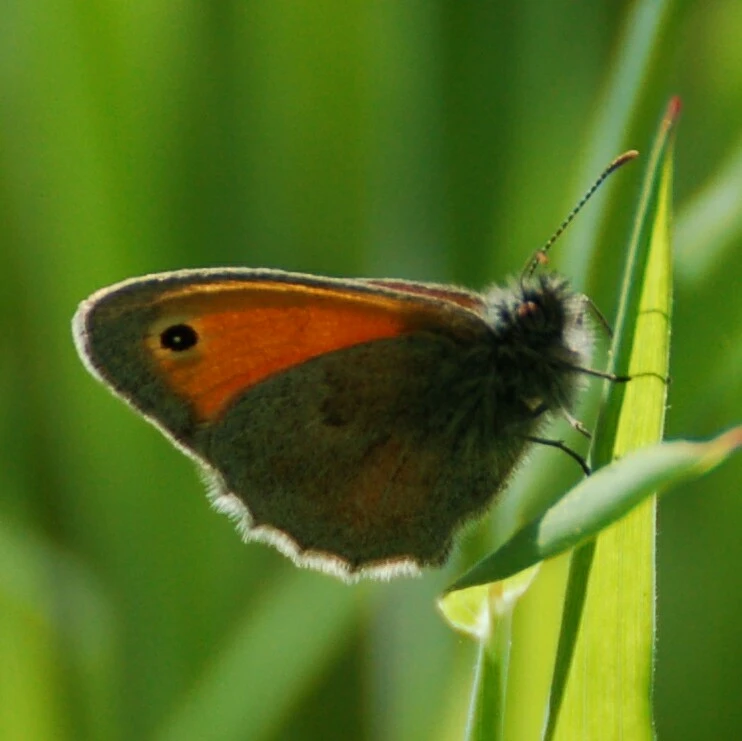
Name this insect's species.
Coenonympha pamphilus
